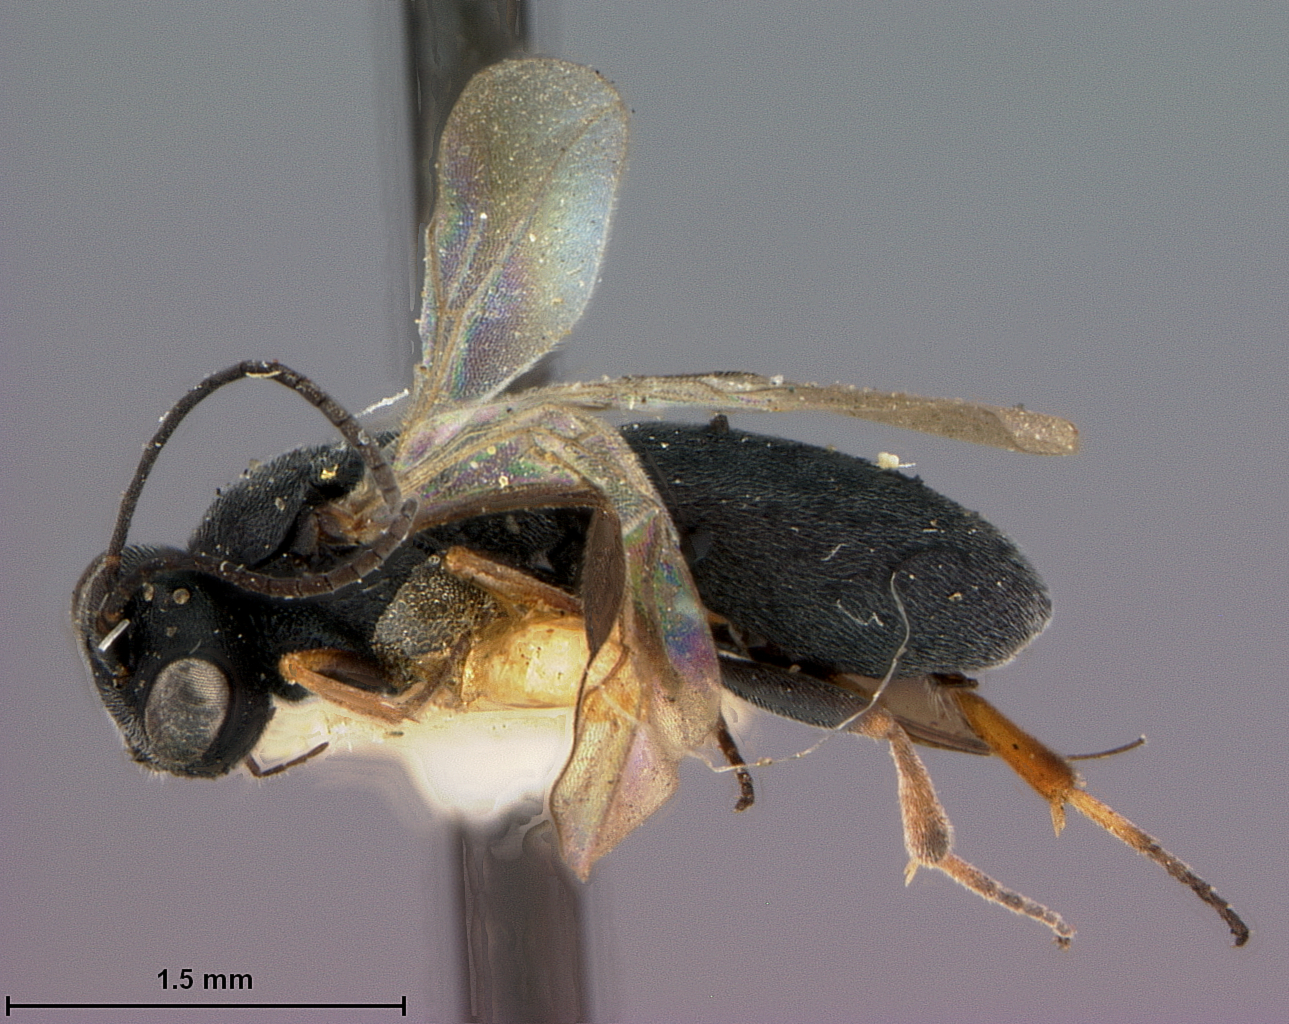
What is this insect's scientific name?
Chelonus cylindricus
